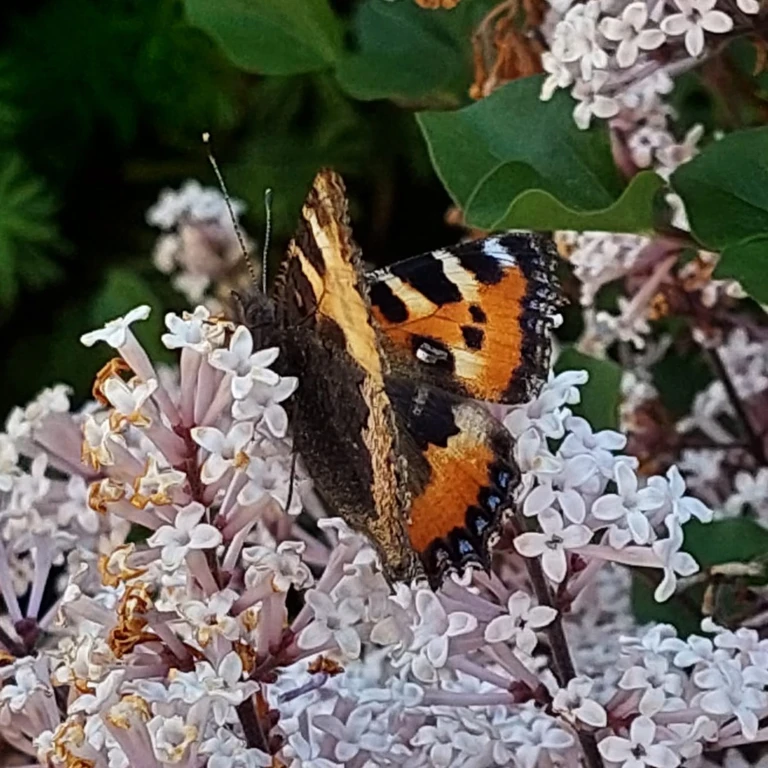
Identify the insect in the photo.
Aglais urticae
